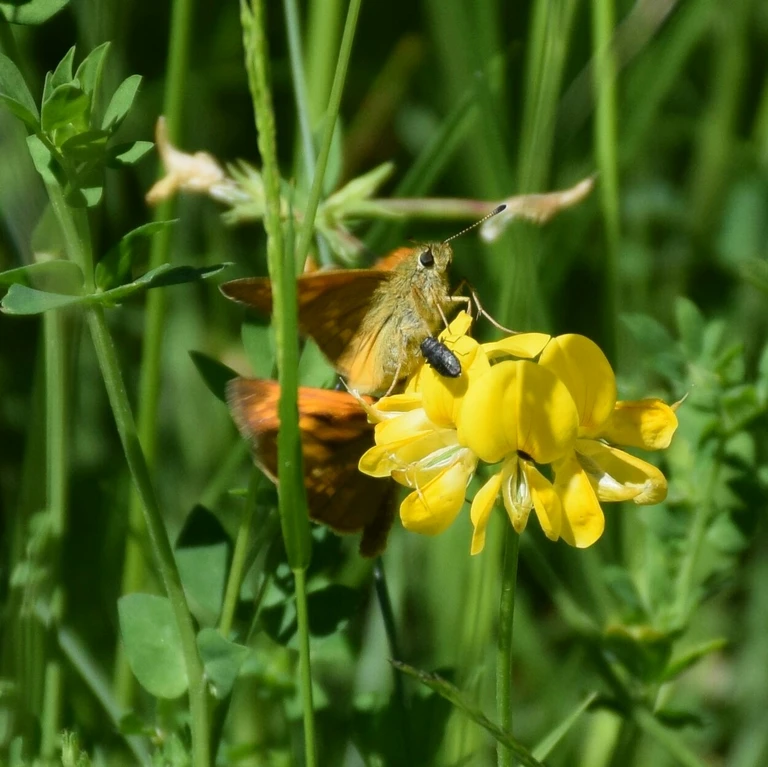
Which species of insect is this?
Ochlodes sylvanus (also Ochlodes venata)
